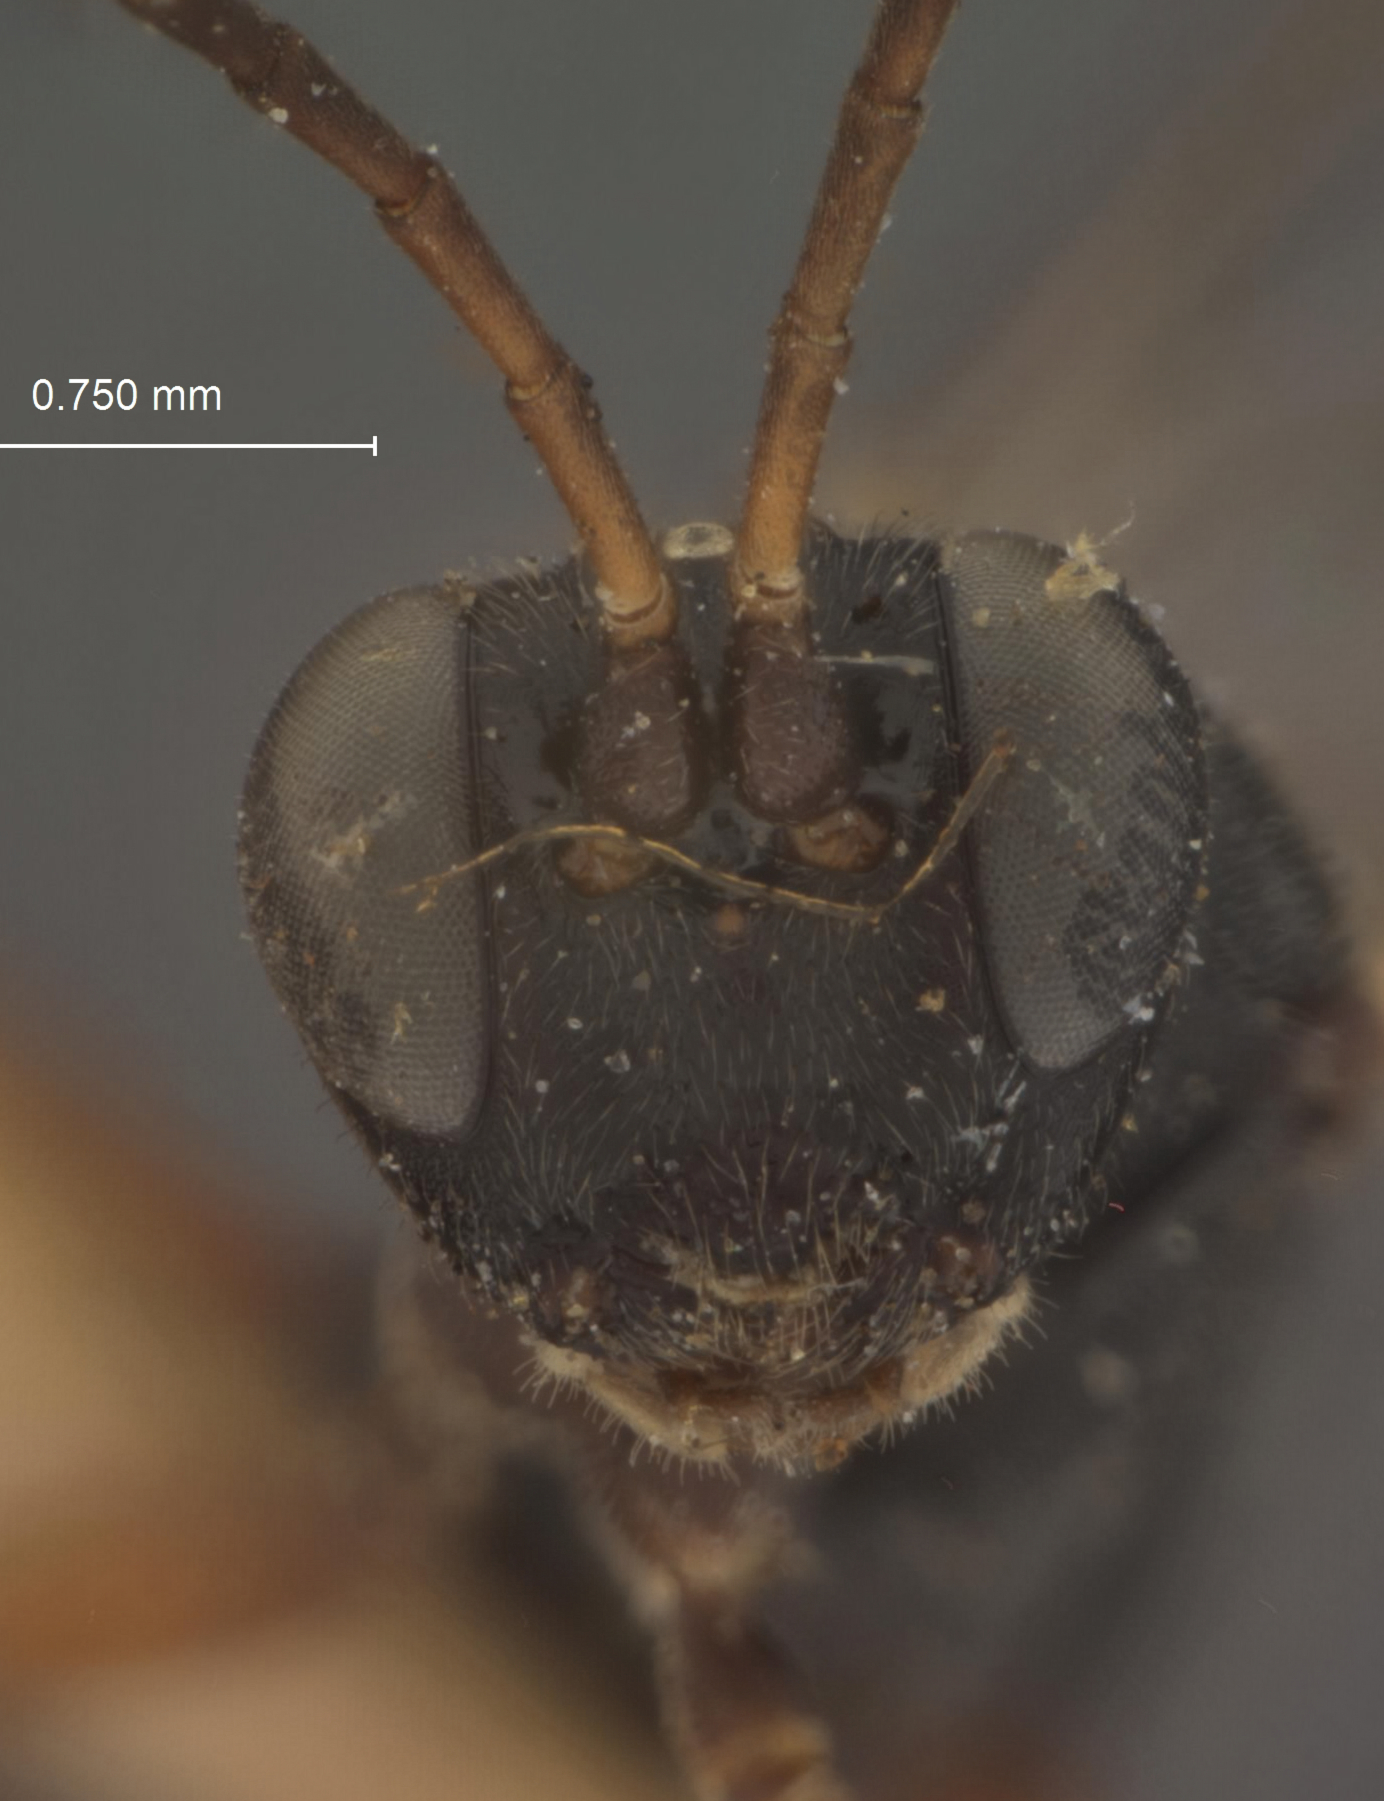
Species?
Spilocryptus cimbicivorus
